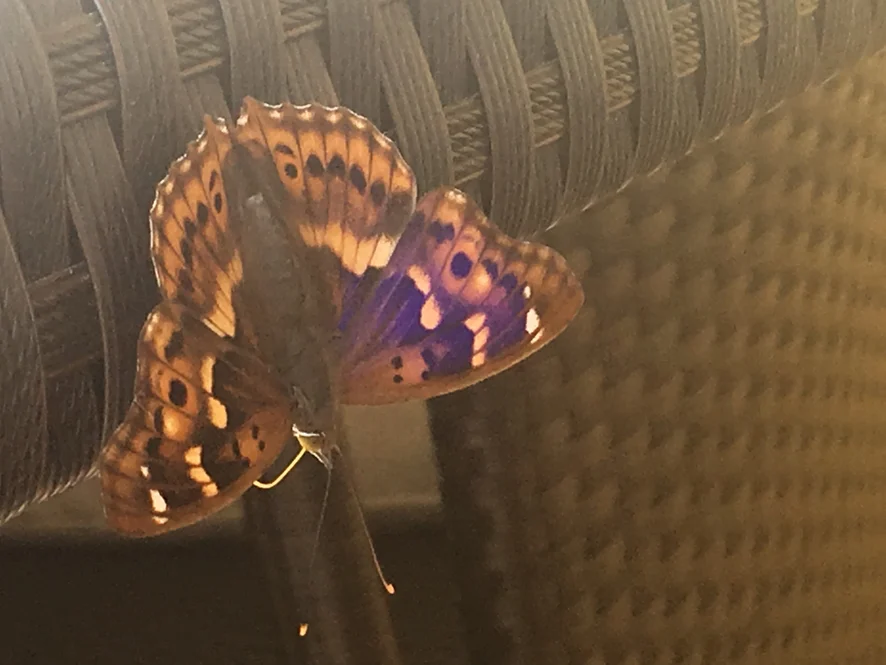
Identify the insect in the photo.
Apatura ilia
